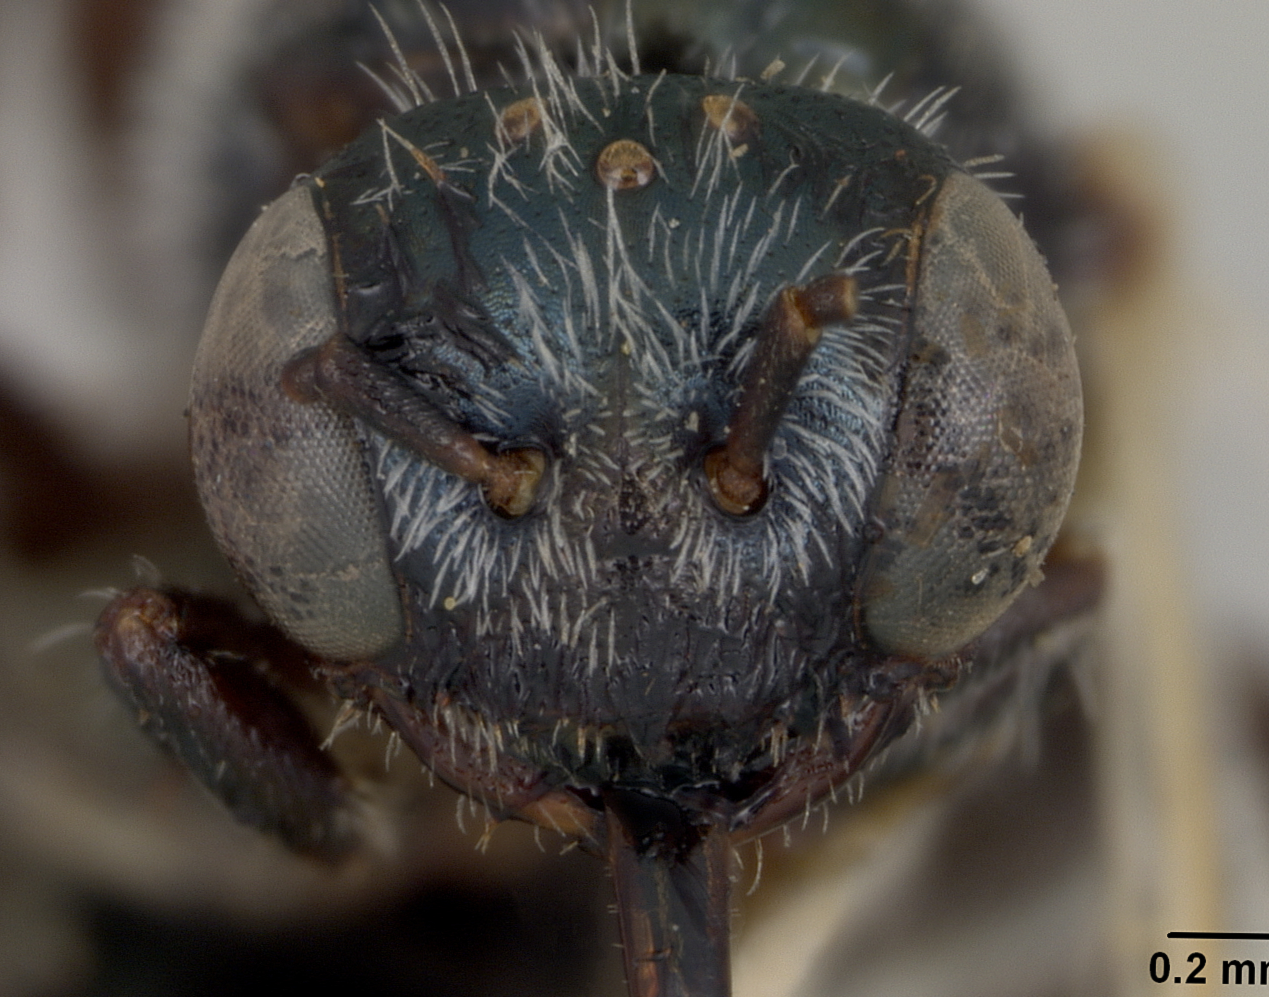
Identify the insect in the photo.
Perdita haplura
